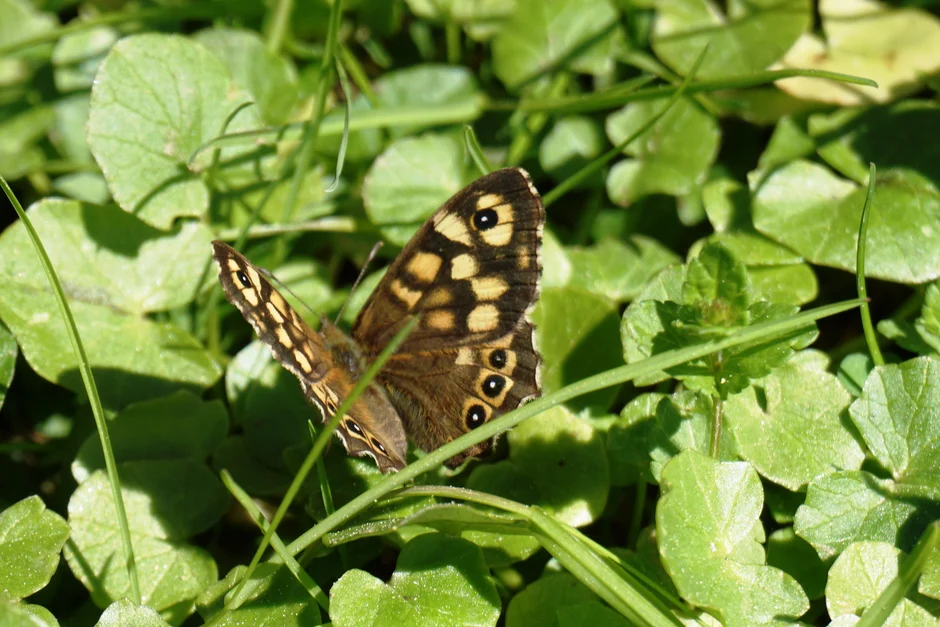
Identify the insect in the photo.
Pararge aegeria
